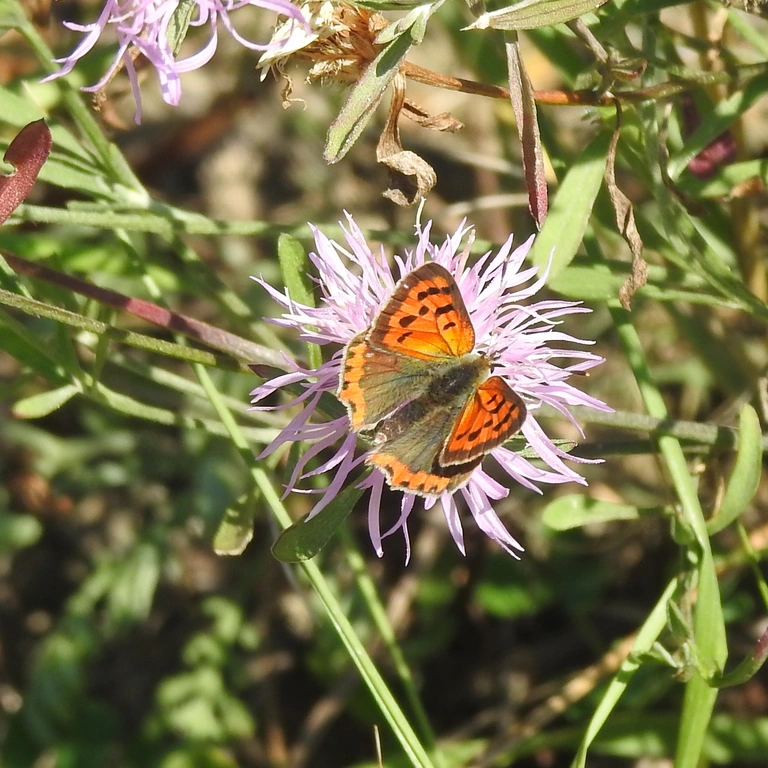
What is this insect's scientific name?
Lycaena phlaeas
